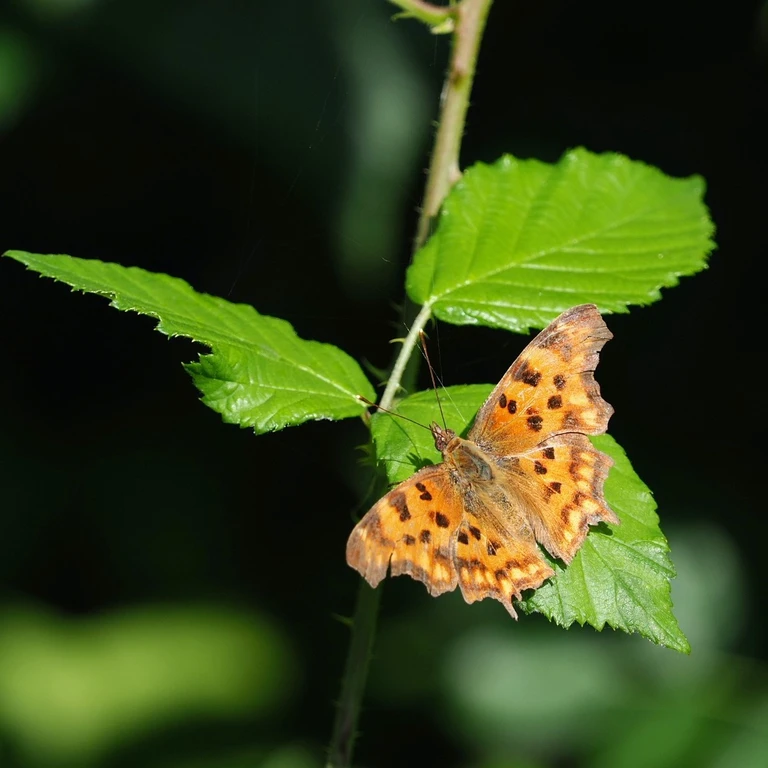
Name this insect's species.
Polygonia c-album
